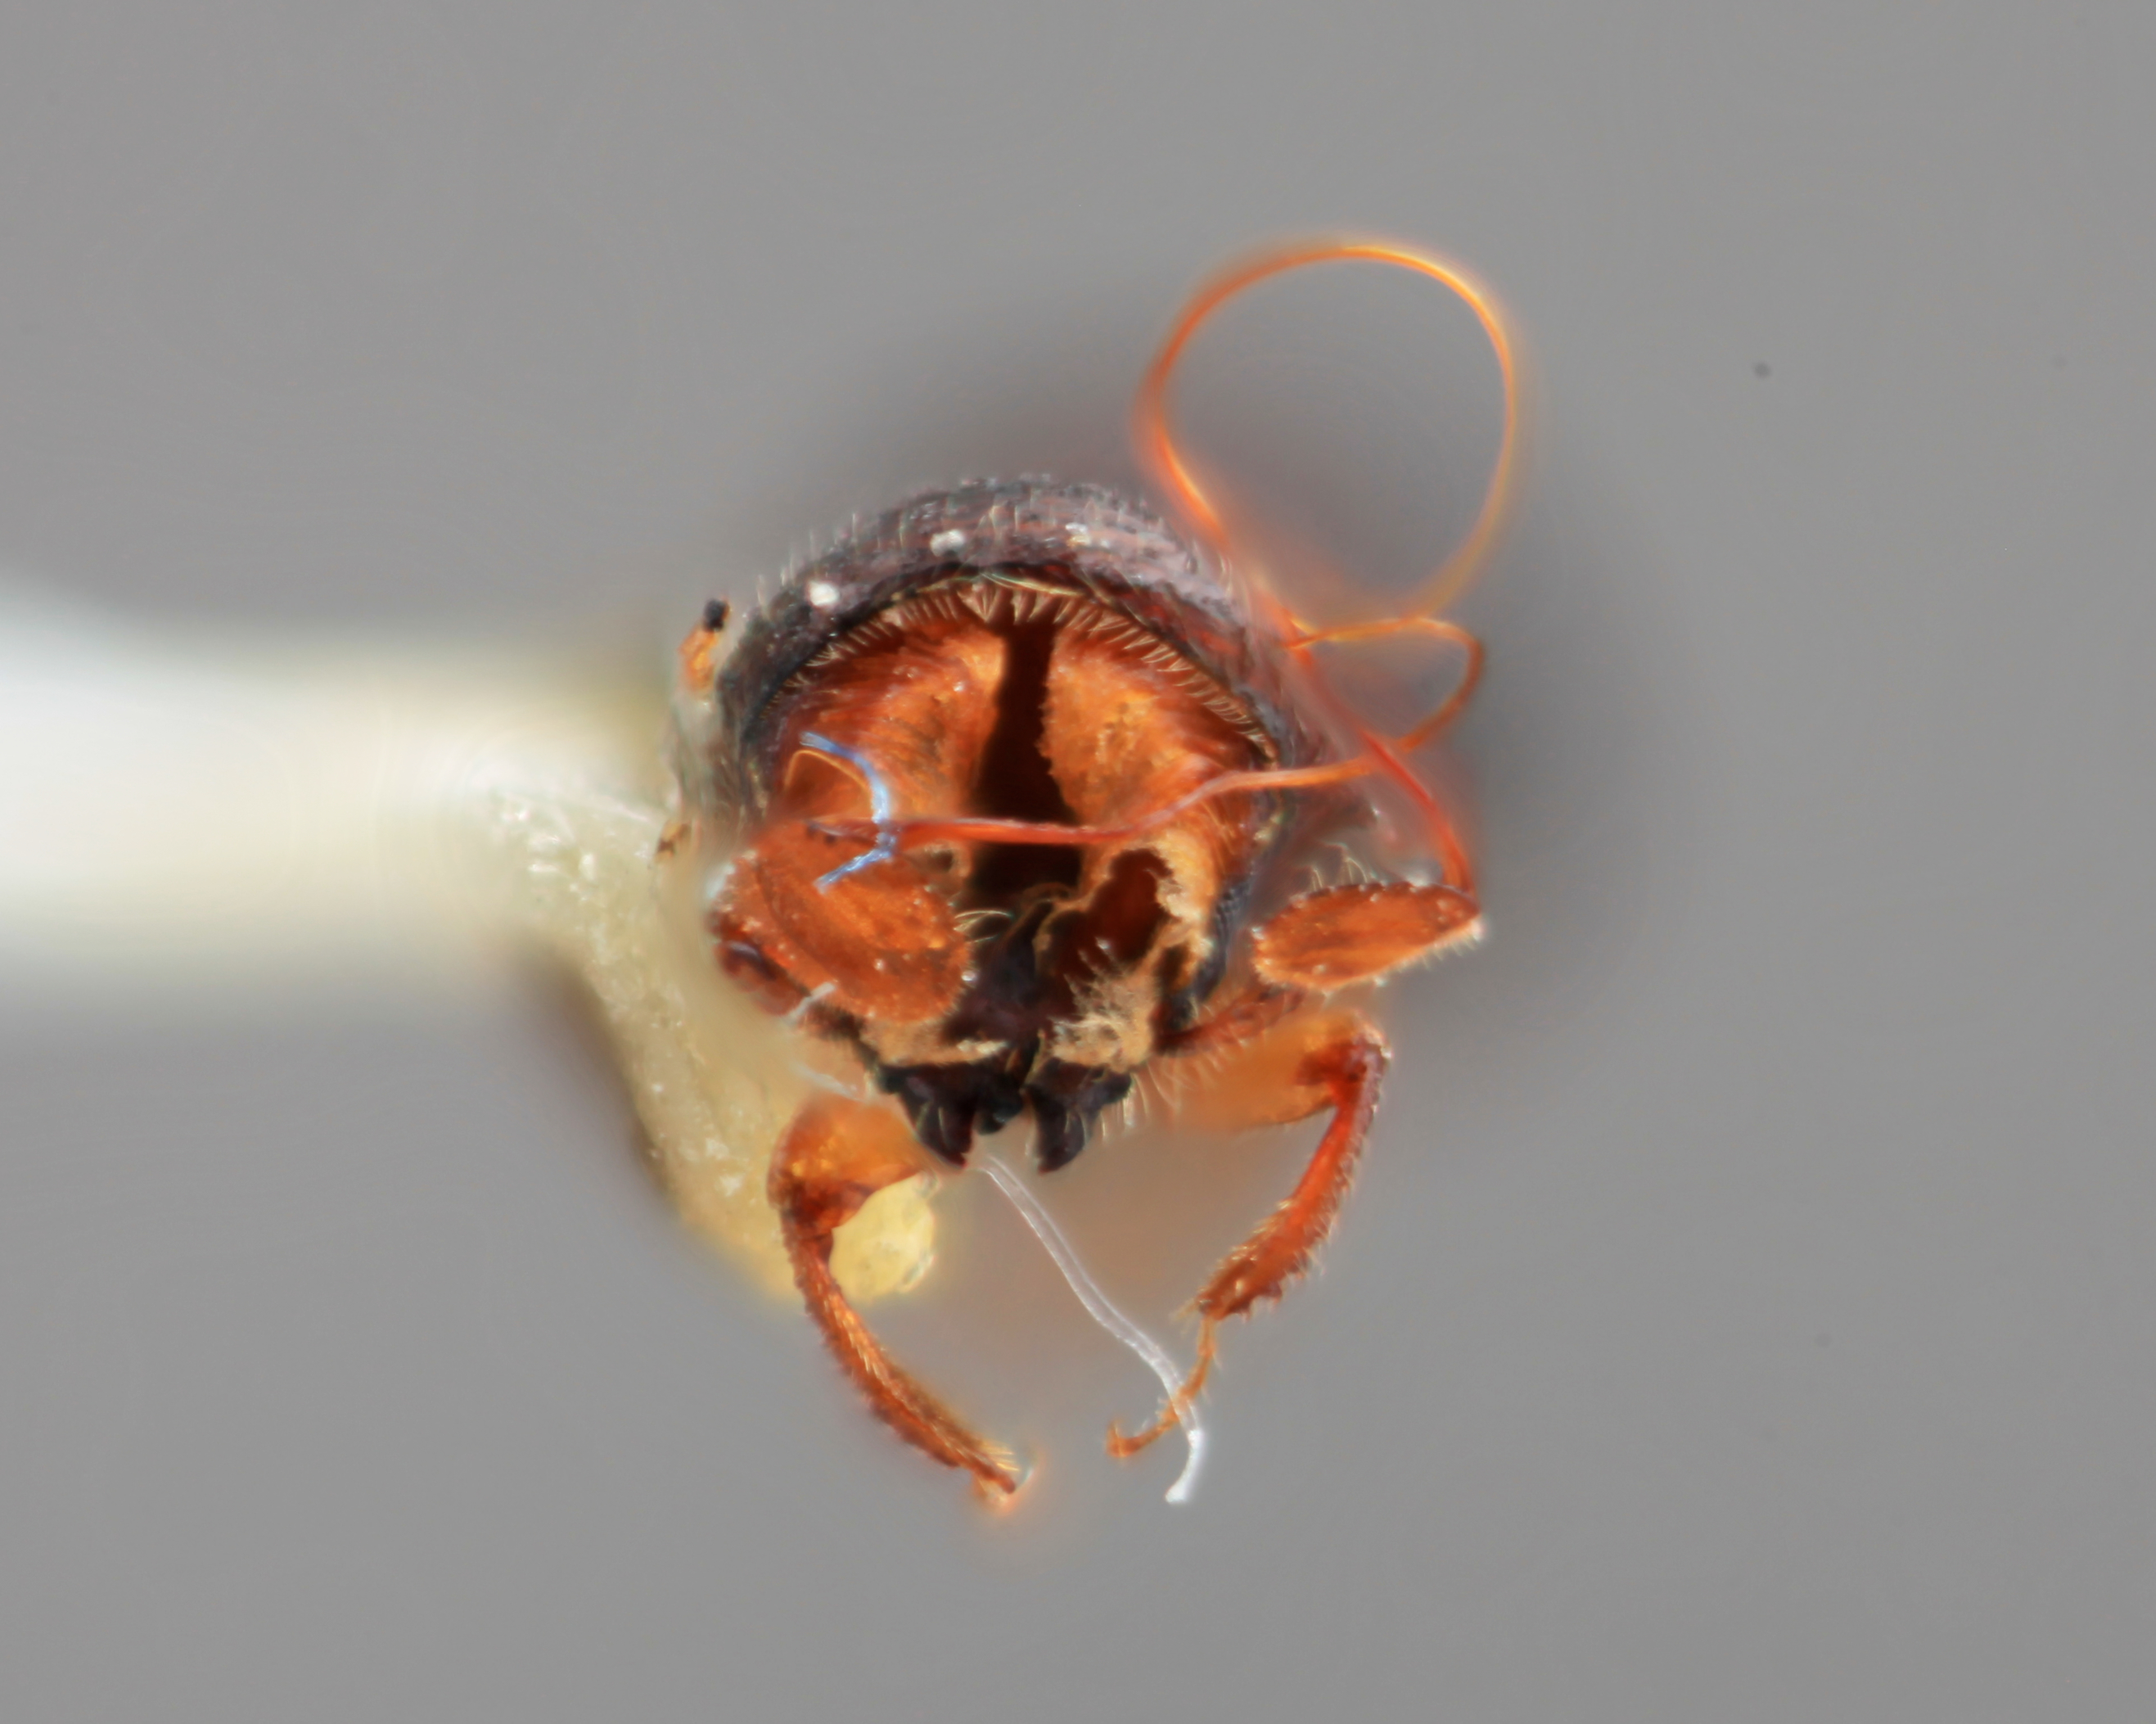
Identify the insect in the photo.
Corthylus cirritus
